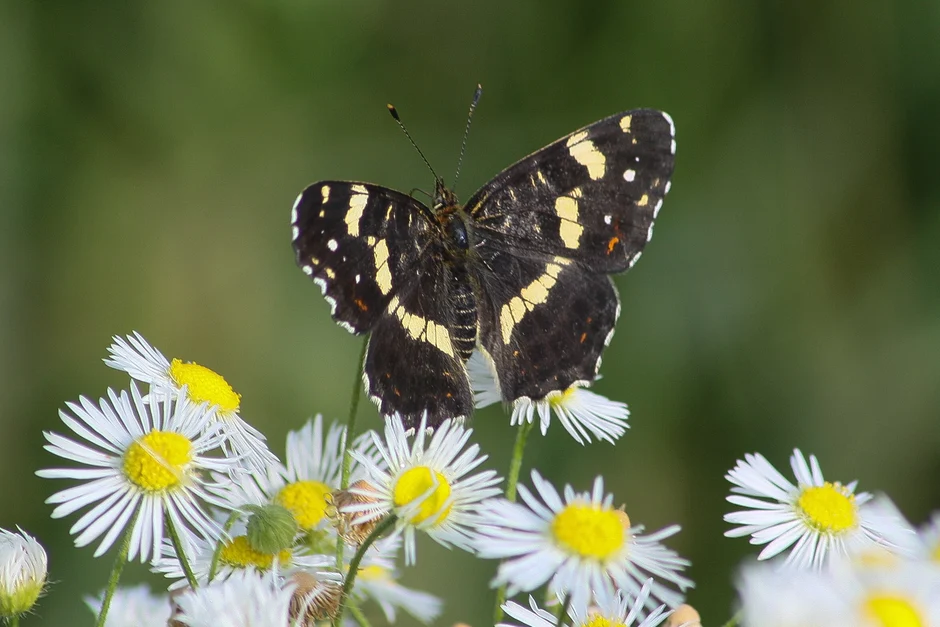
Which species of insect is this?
Araschnia levana
